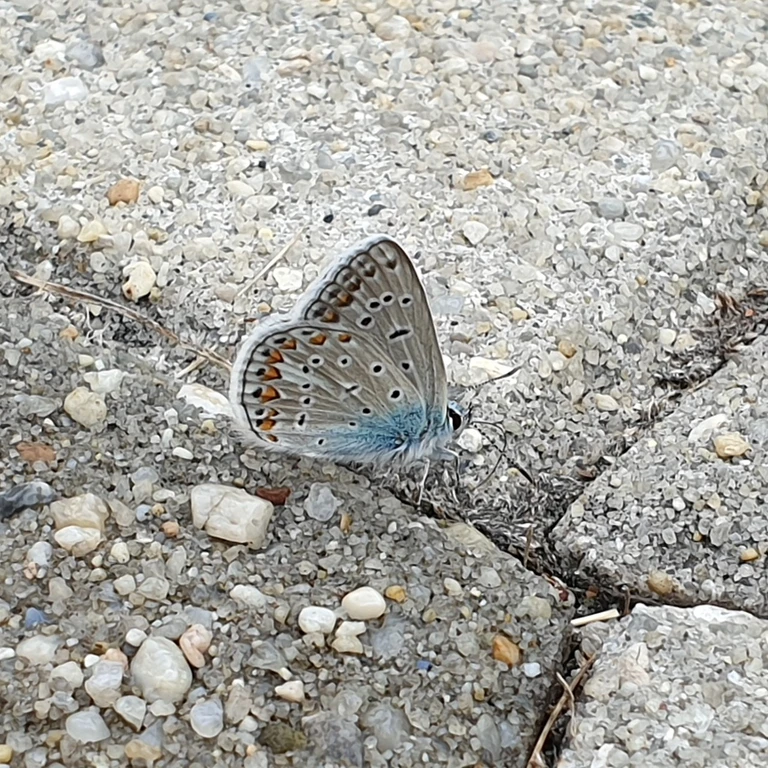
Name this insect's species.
Polyommatus icarus
